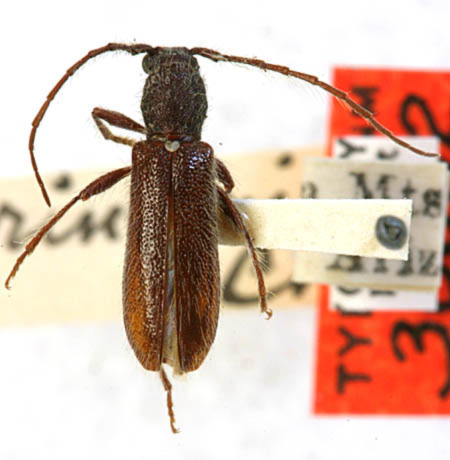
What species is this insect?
Anoplium rinconium (also Anopliomorpha rinconium)
